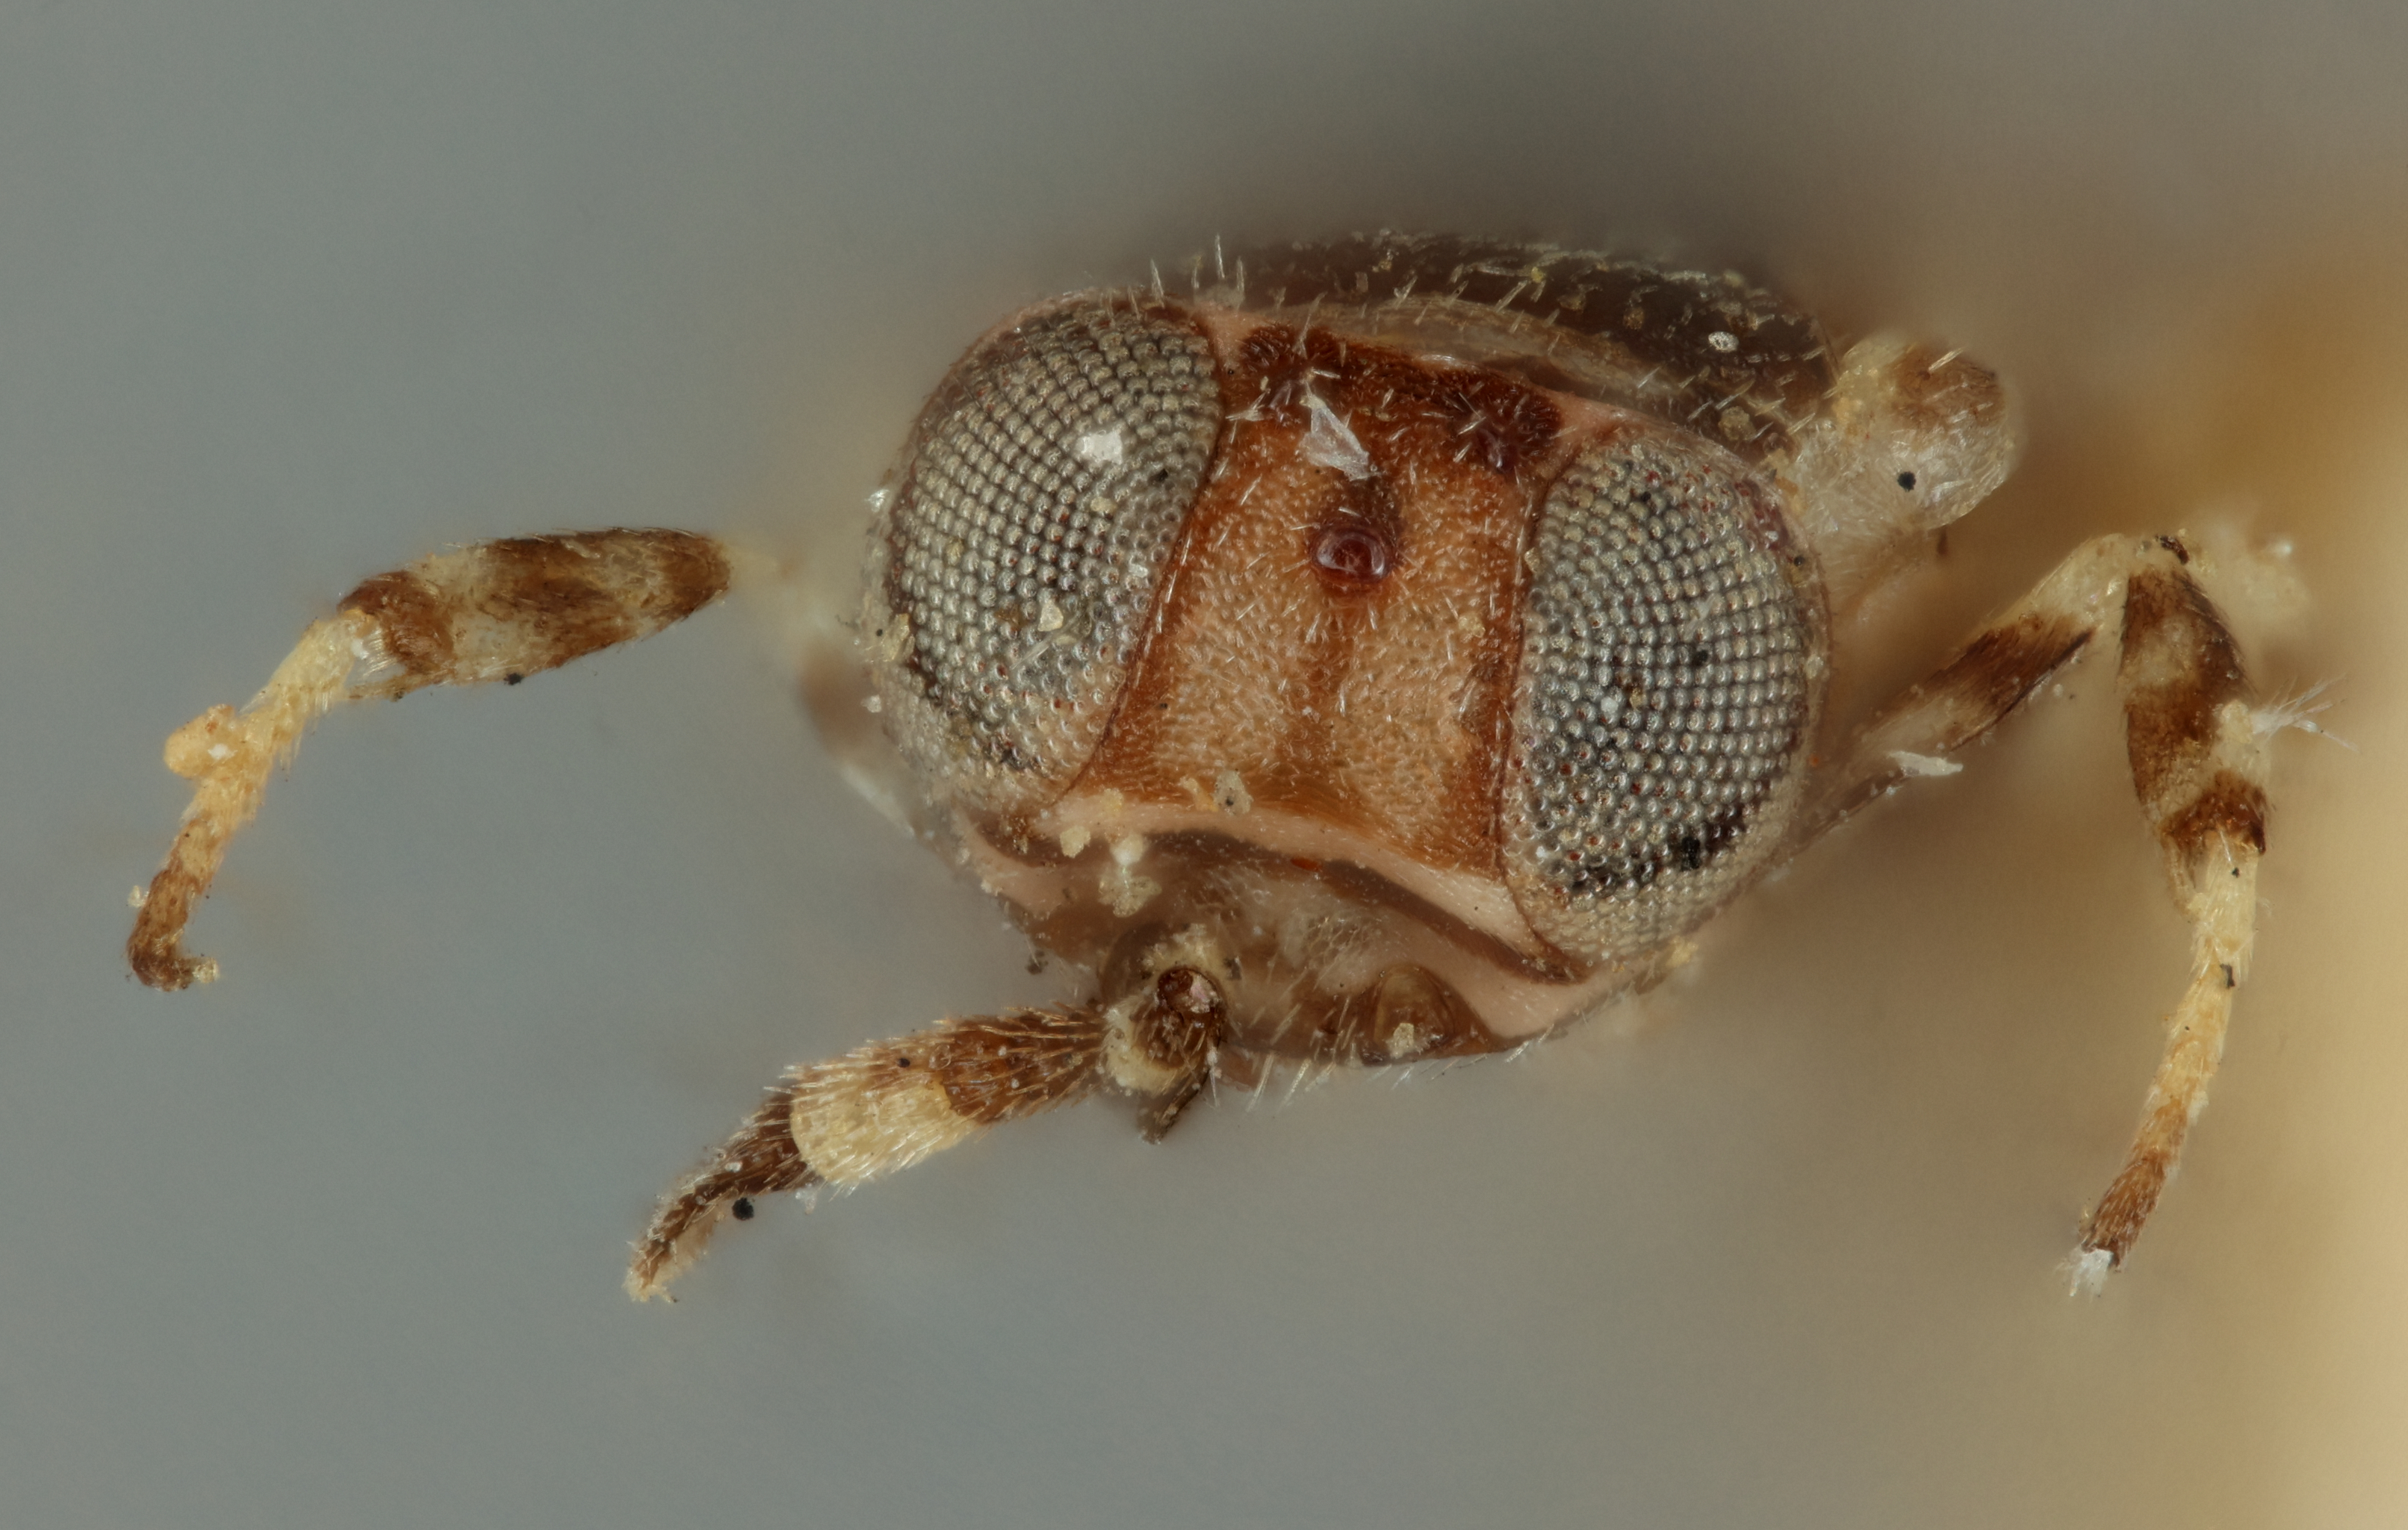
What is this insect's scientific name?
Pseudococcobius fumipennis
